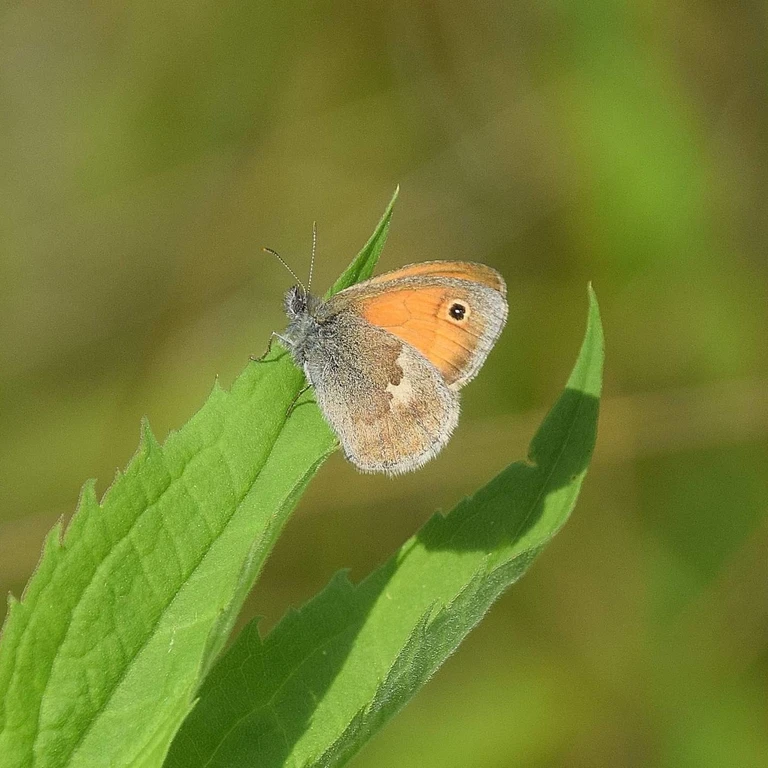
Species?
Coenonympha pamphilus
